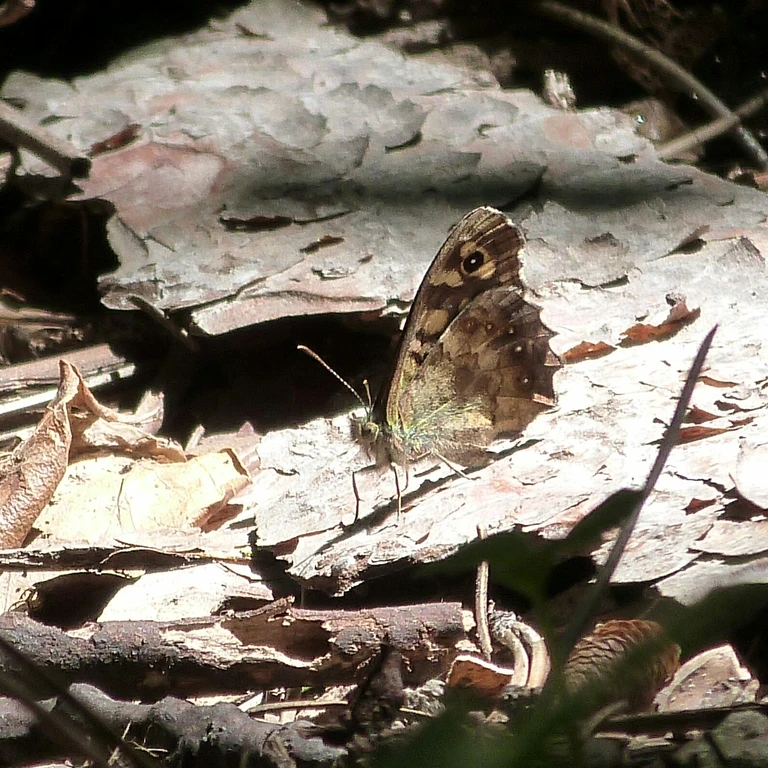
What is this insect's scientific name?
Pararge aegeria
